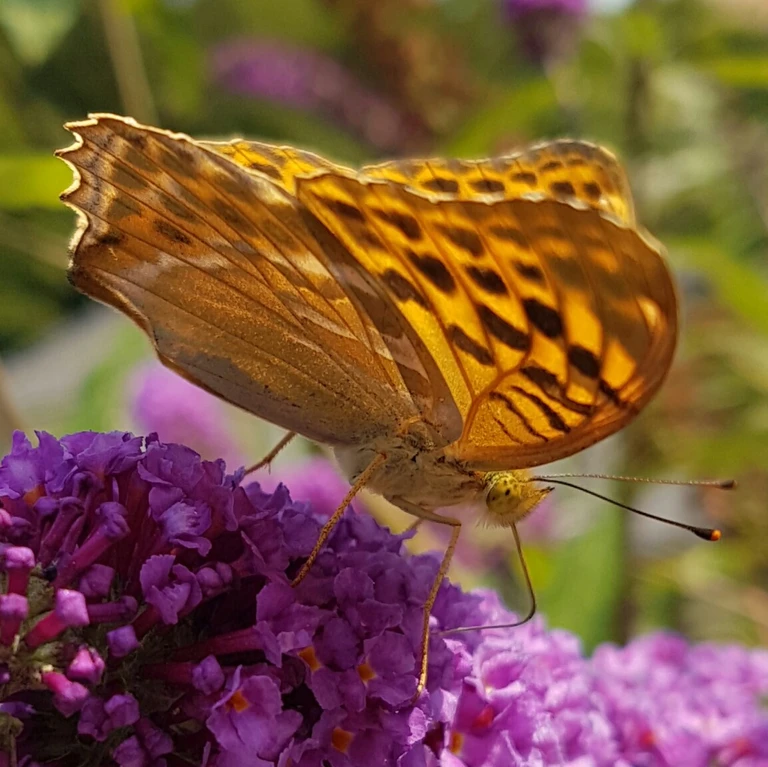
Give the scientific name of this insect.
Argynnis paphia
